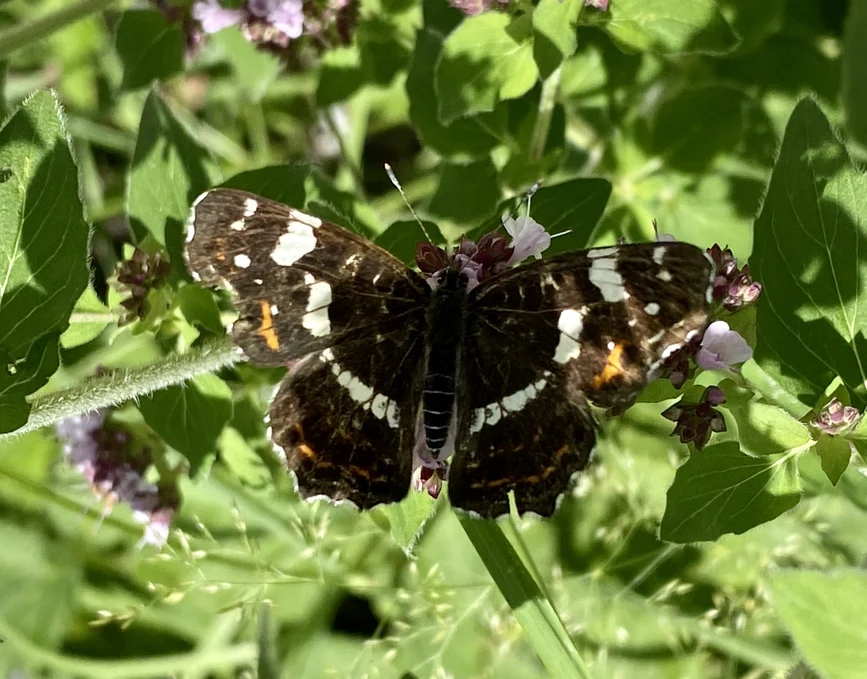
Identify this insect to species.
Araschnia levana
